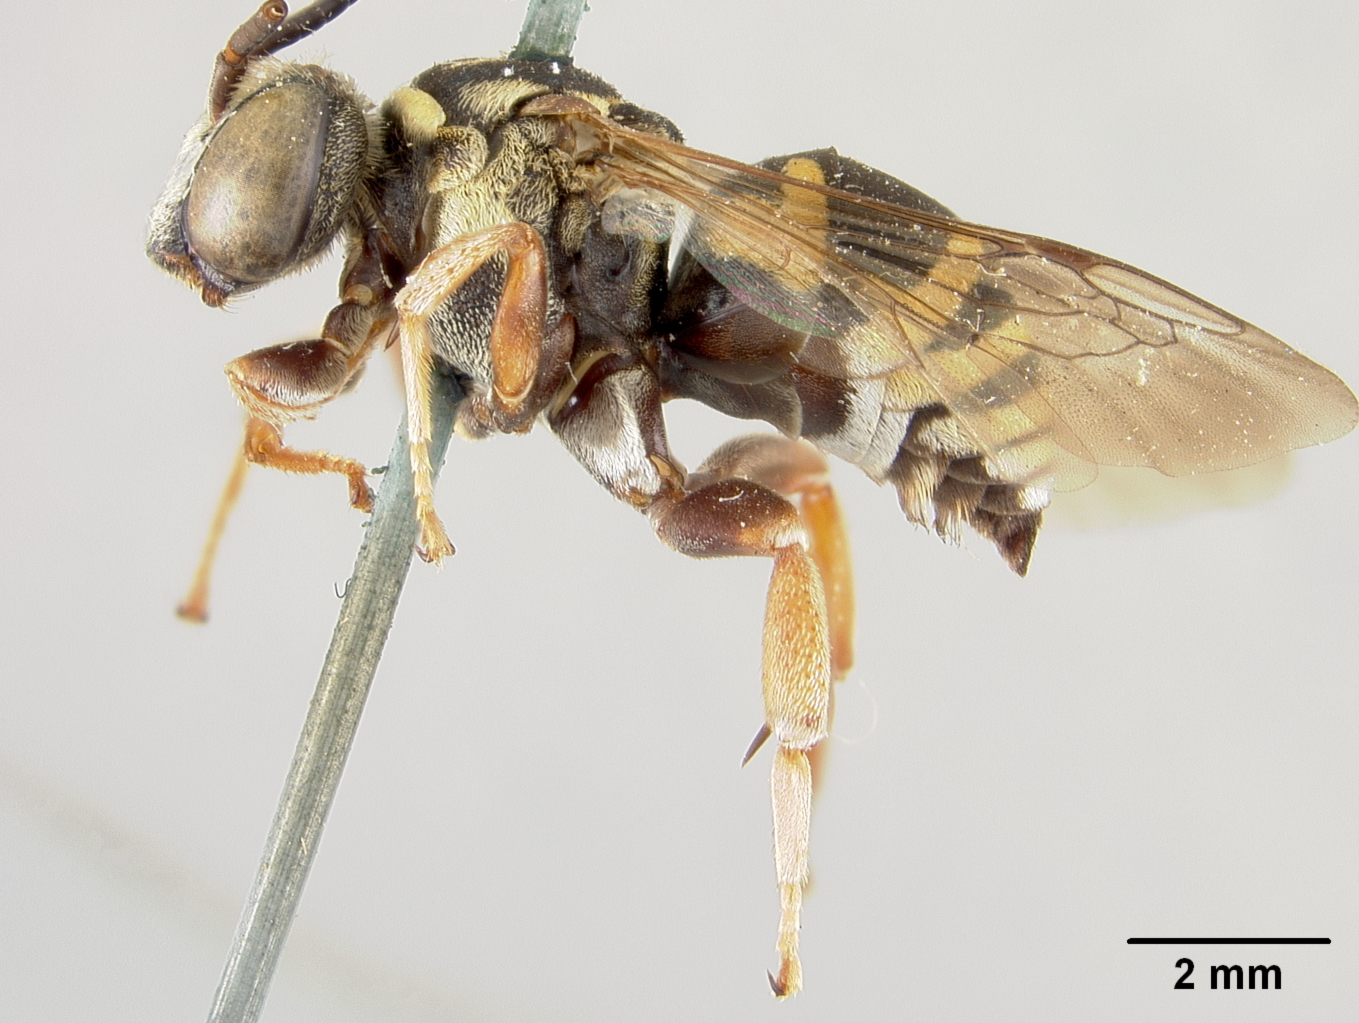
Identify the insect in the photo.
Triepeolus nautlanus
